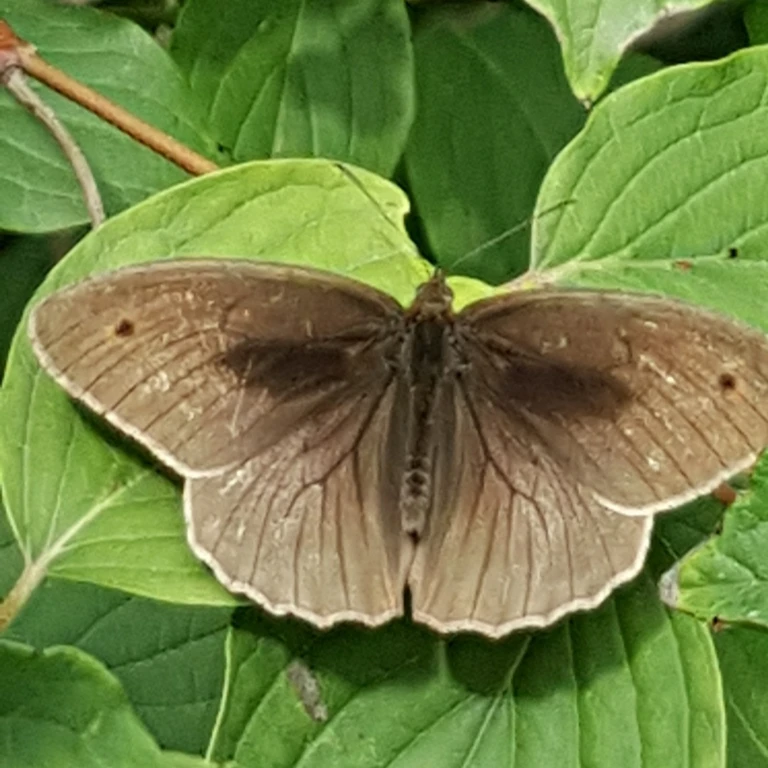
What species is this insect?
Maniola jurtina
